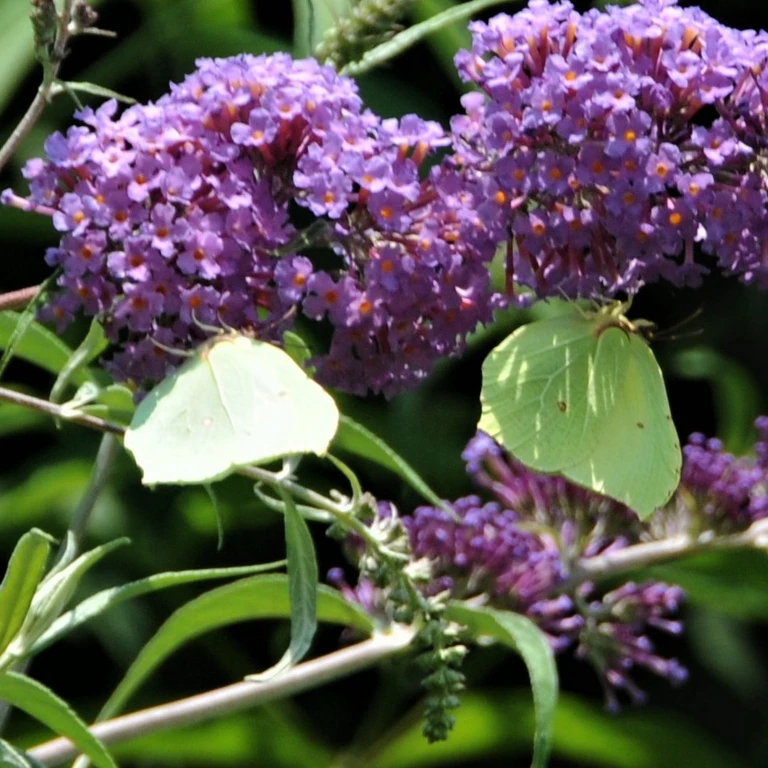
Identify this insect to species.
Gonepteryx rhamni
